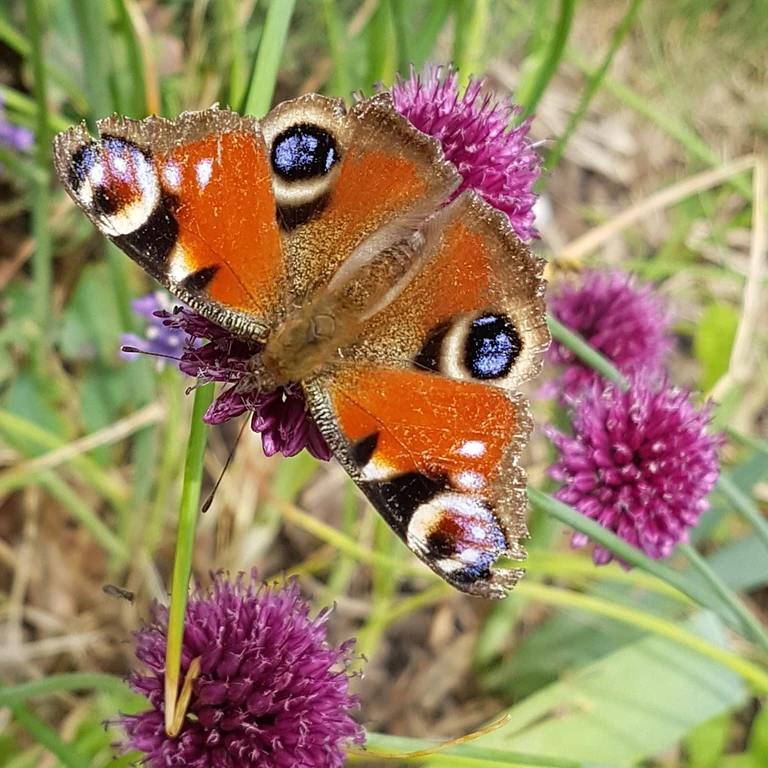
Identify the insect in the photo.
Aglais io
